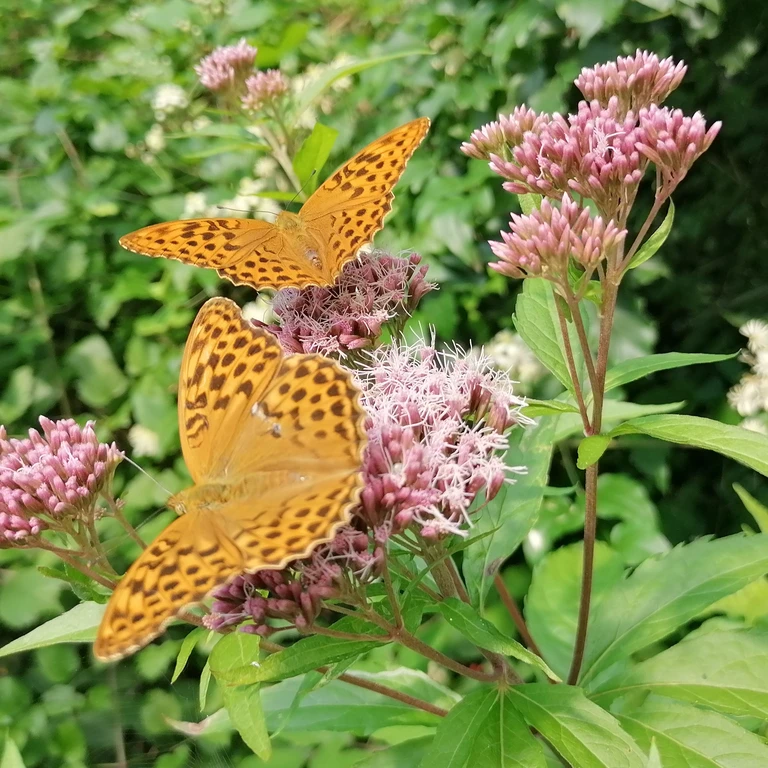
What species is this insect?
Argynnis paphia
